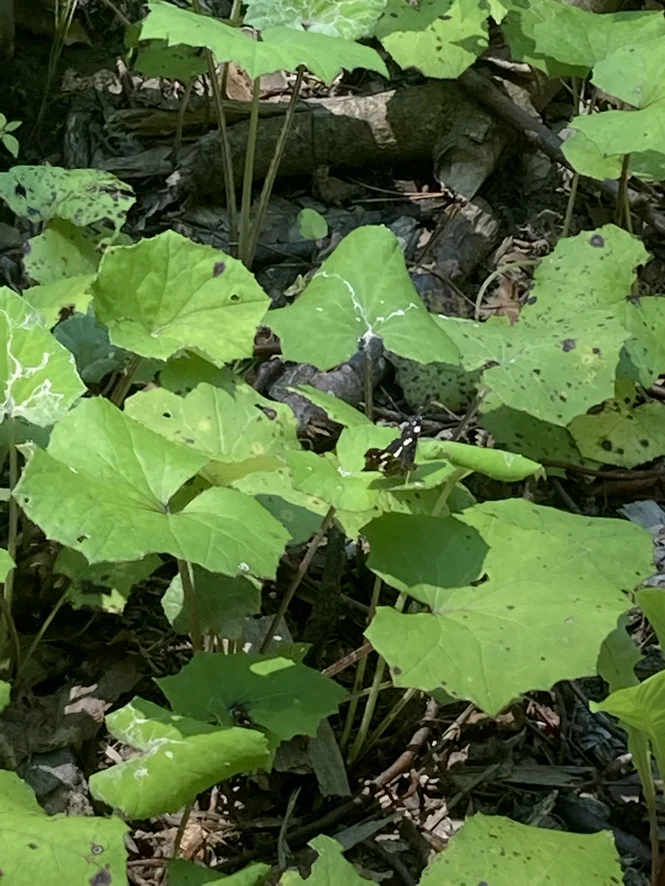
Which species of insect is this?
Araschnia levana
